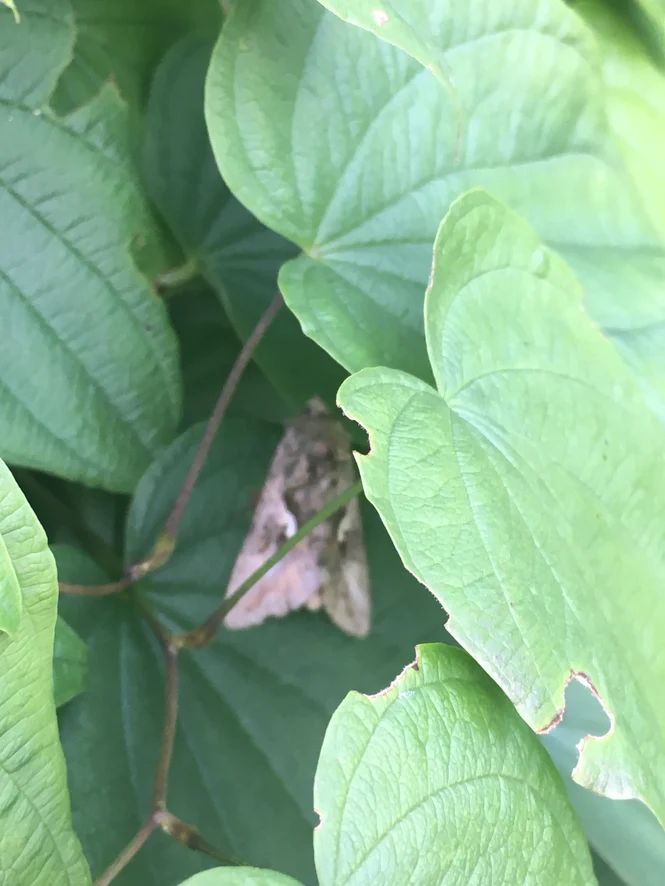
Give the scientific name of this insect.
Autographa gamma
